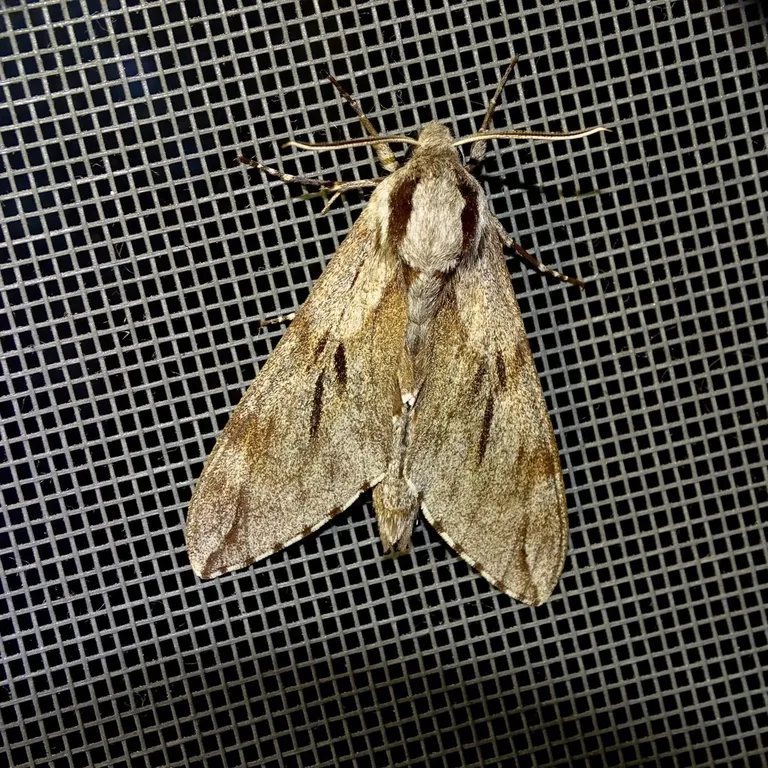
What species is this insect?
Sphinx pinastri
